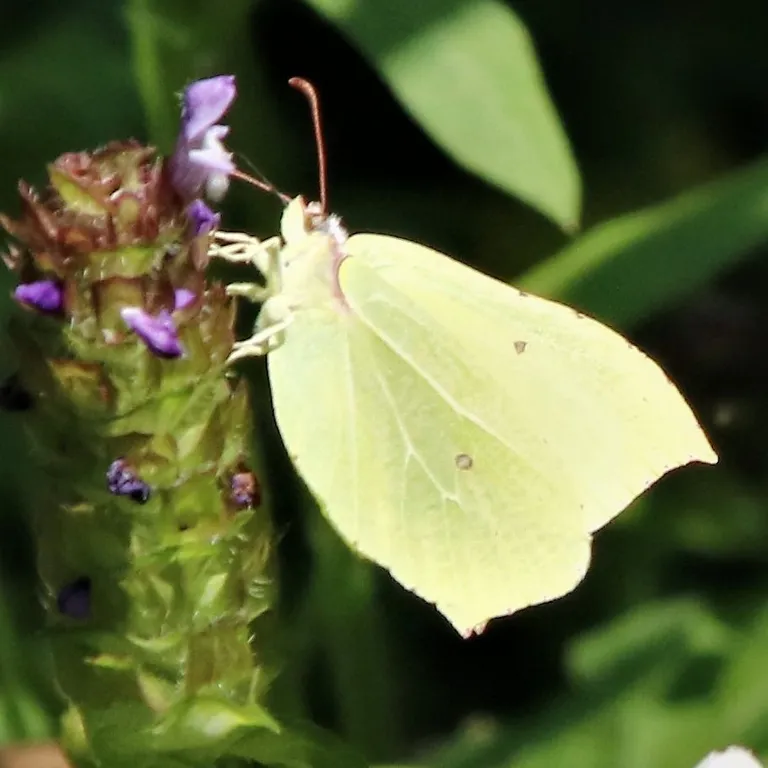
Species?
Gonepteryx rhamni
